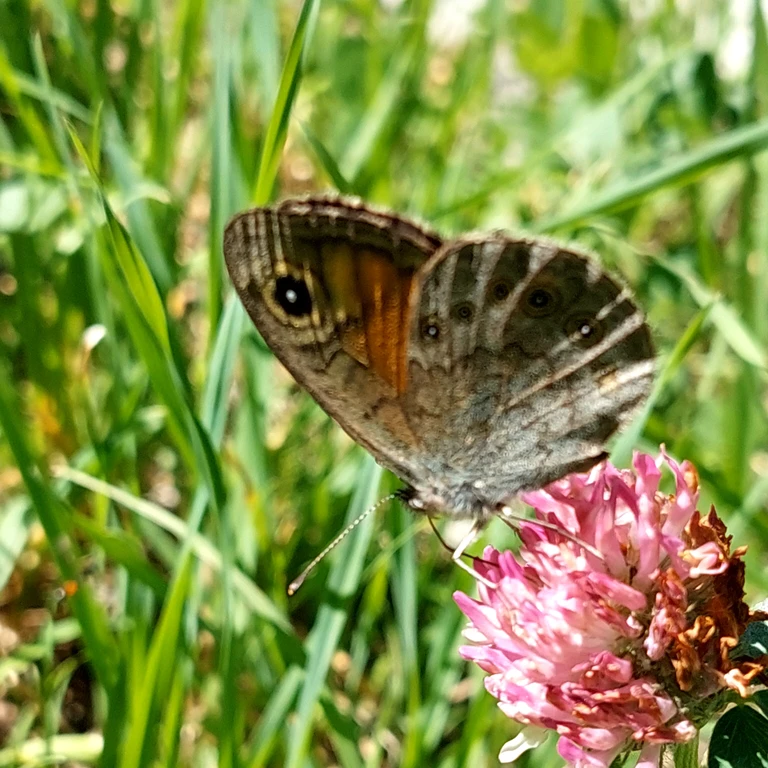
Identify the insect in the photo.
Lasiommata maera (also Pararge maera)
